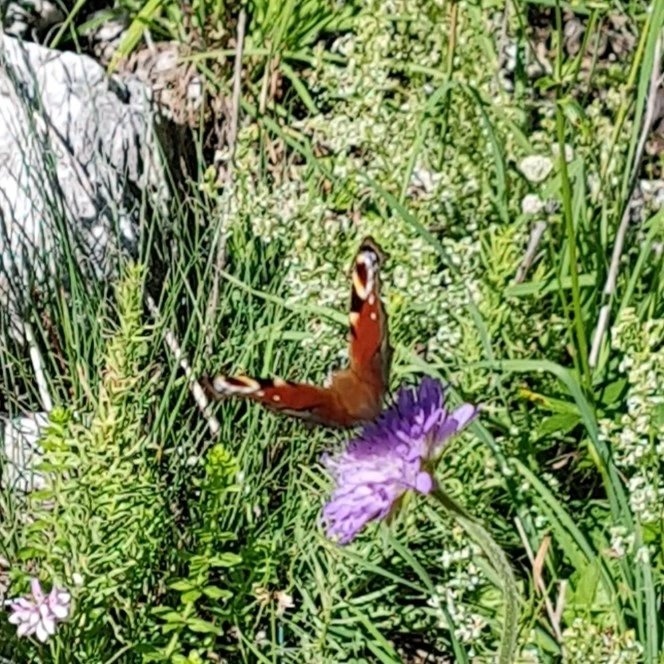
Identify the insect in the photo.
Aglais io
